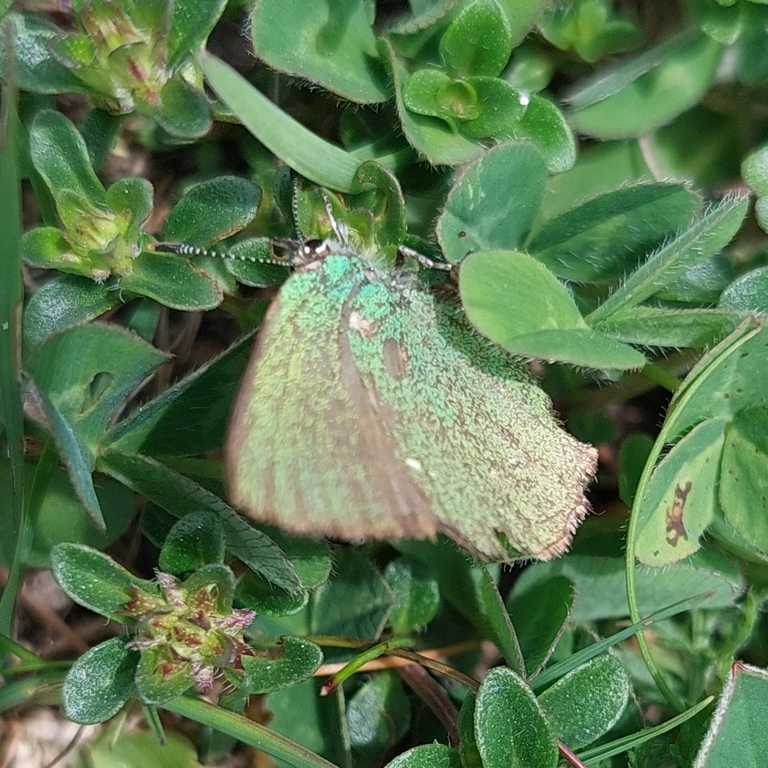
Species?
Callophrys rubi
